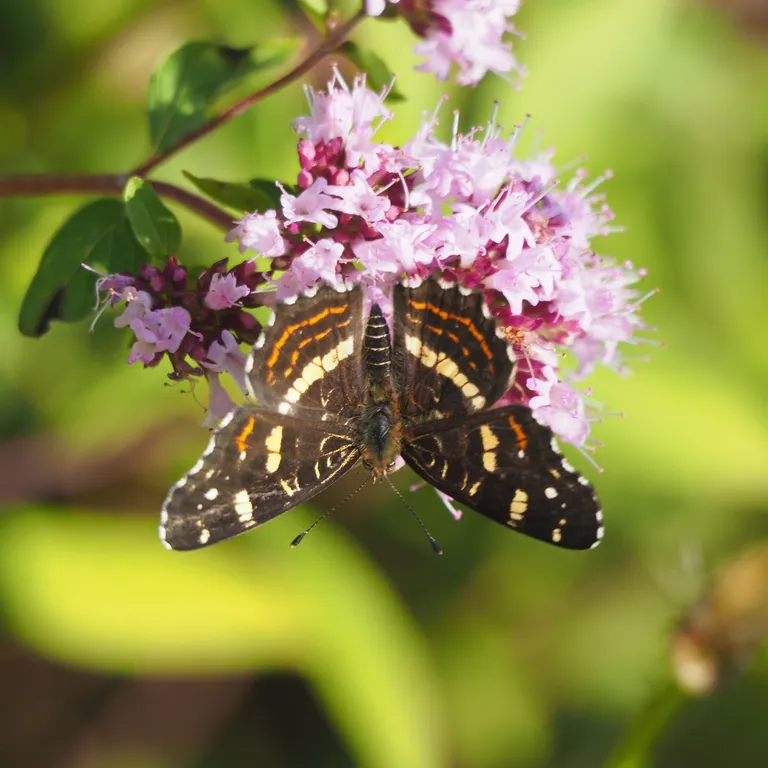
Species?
Araschnia levana
